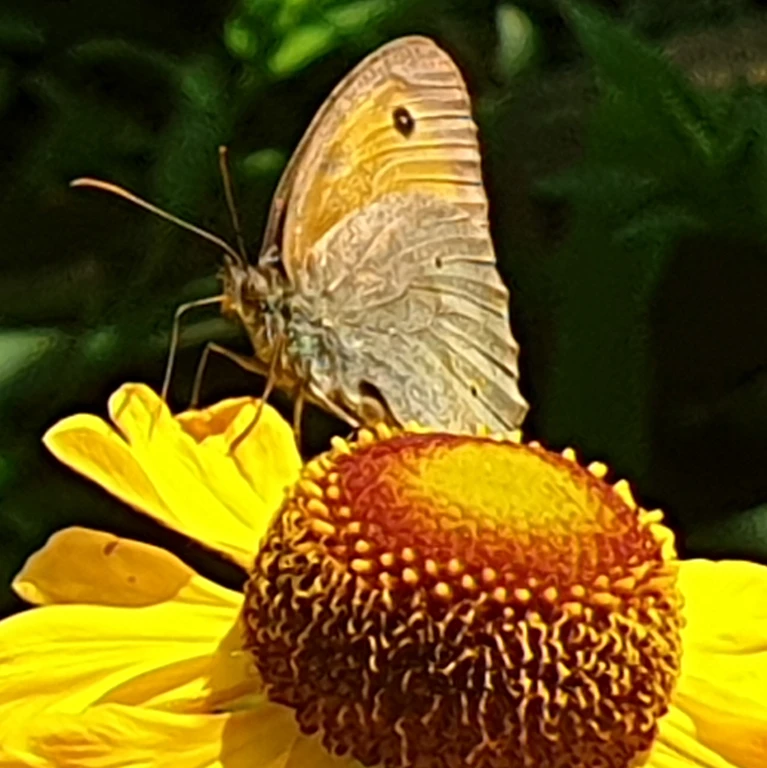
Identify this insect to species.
Maniola jurtina
